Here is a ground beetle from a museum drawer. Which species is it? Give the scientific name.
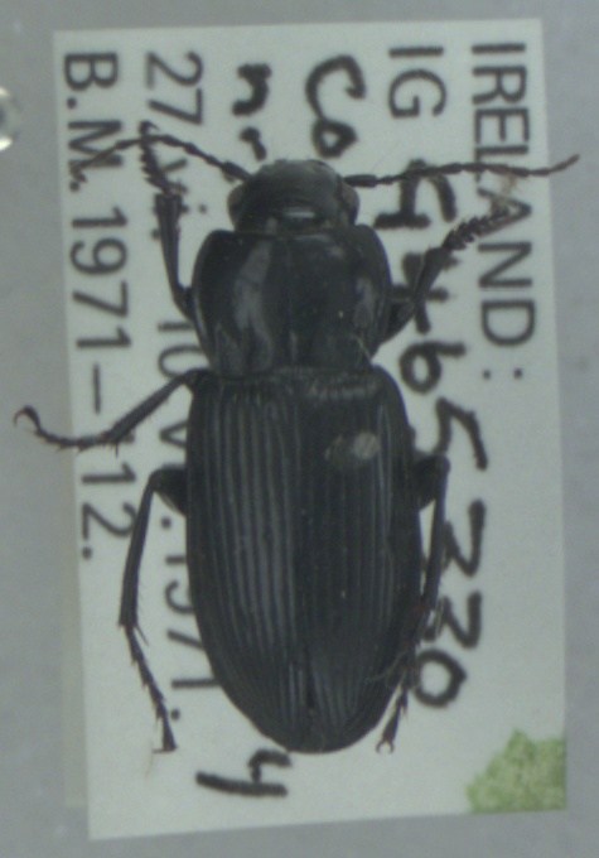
Pterostichus melanarius
